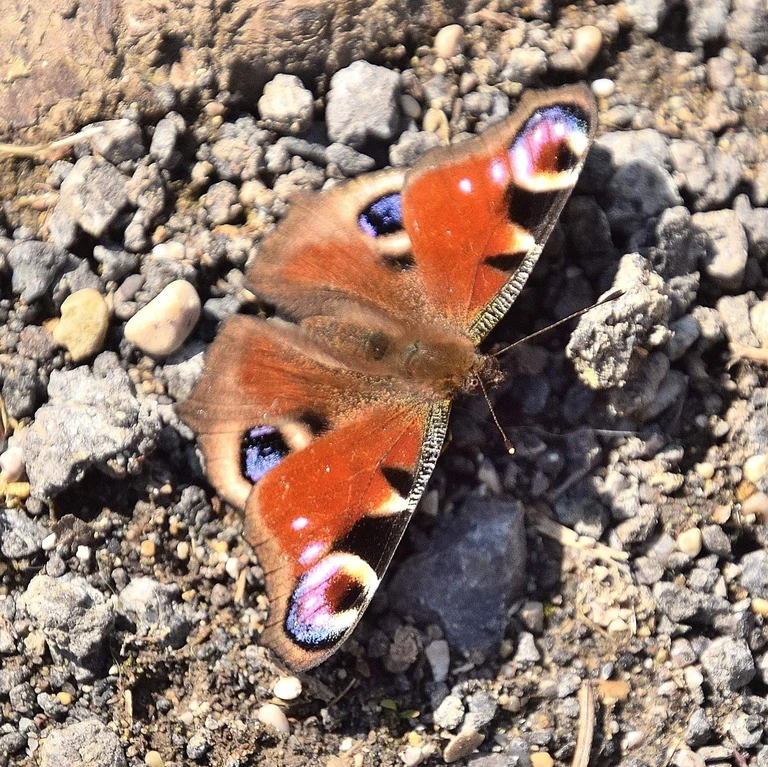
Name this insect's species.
Aglais io
